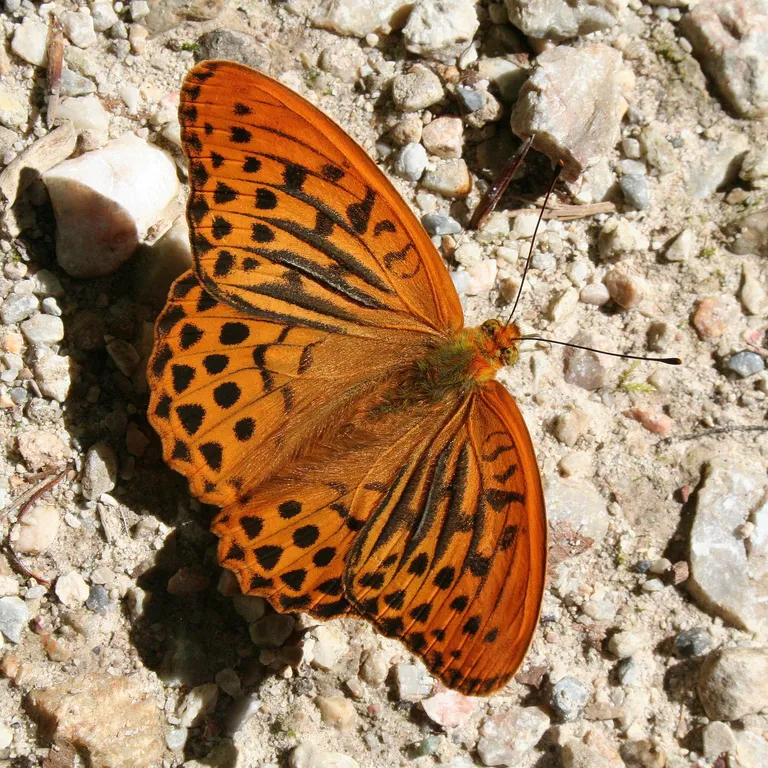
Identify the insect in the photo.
Argynnis paphia
